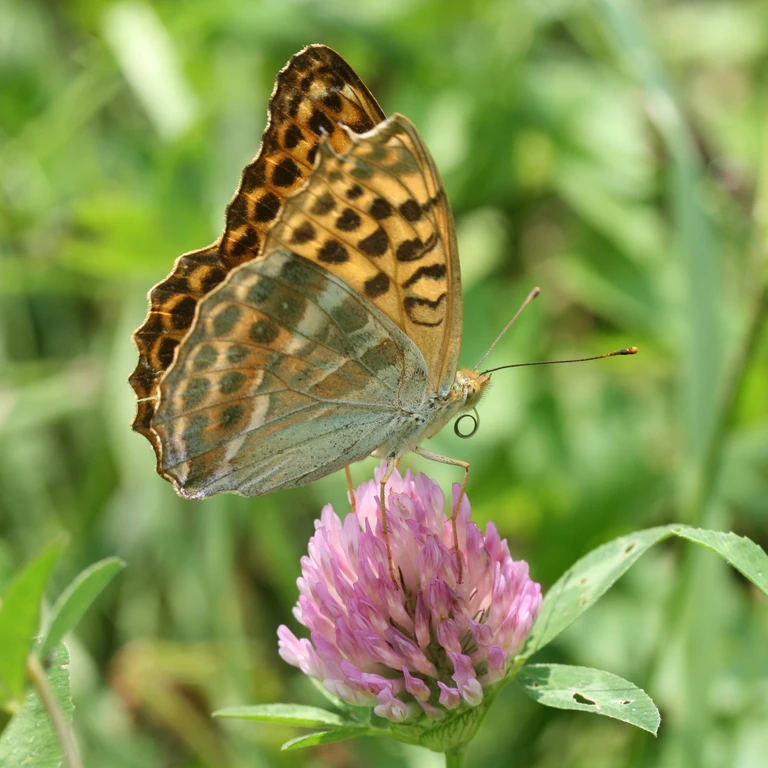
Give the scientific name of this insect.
Argynnis paphia
